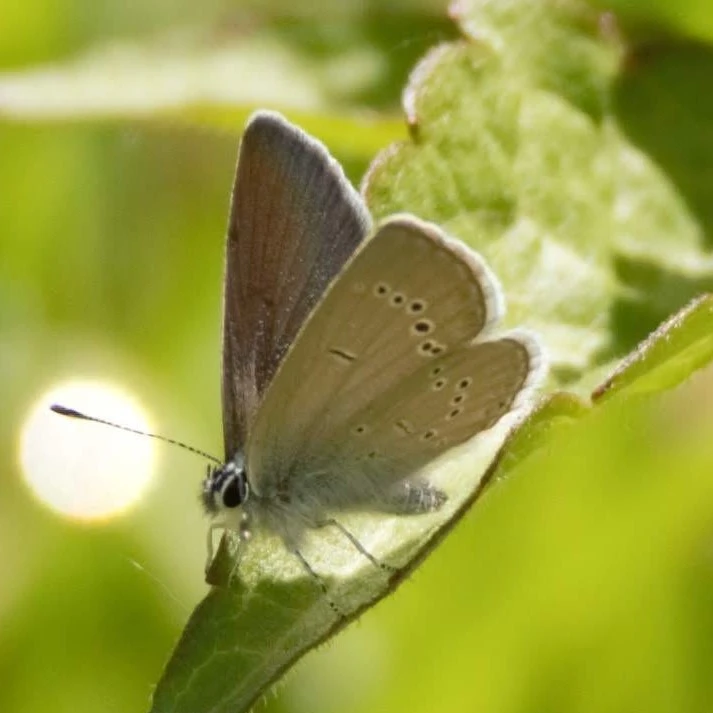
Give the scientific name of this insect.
Cupido minimus
